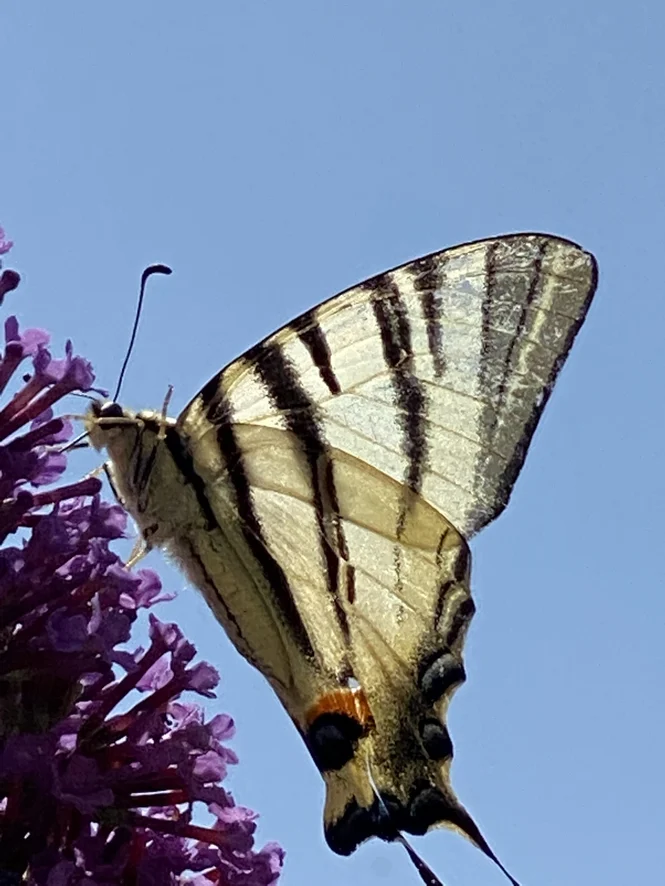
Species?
Iphiclides podalirius
